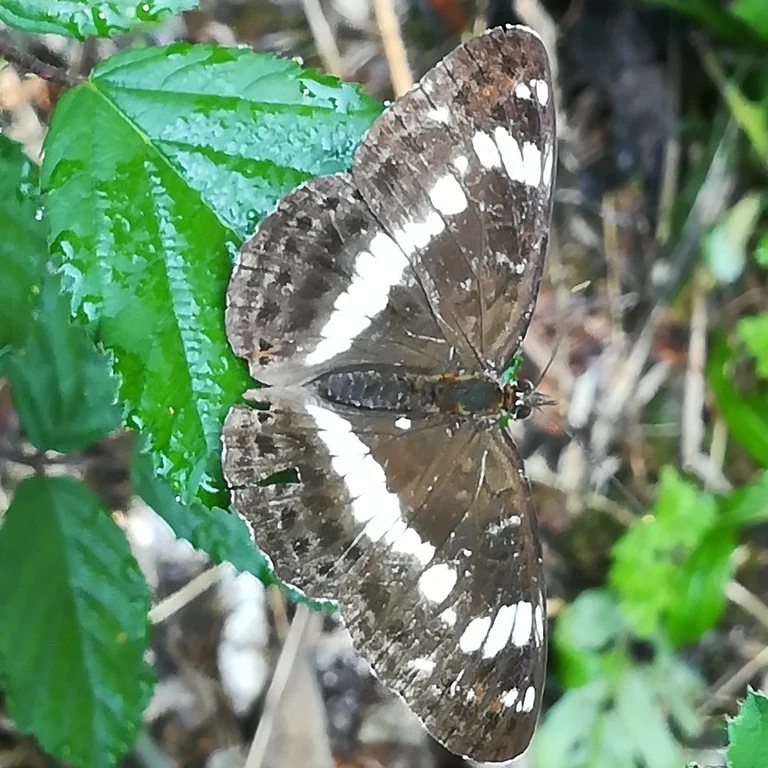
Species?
Limenitis camilla (also Ladoga camilla)
